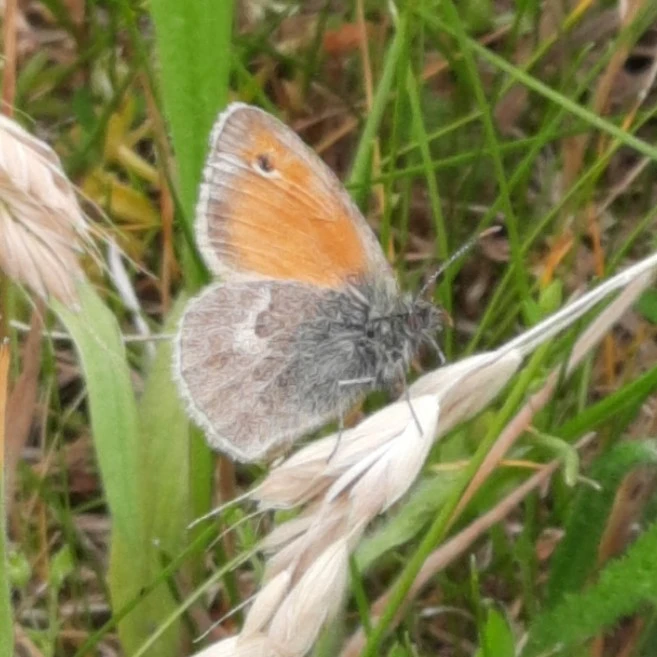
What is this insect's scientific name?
Coenonympha pamphilus
